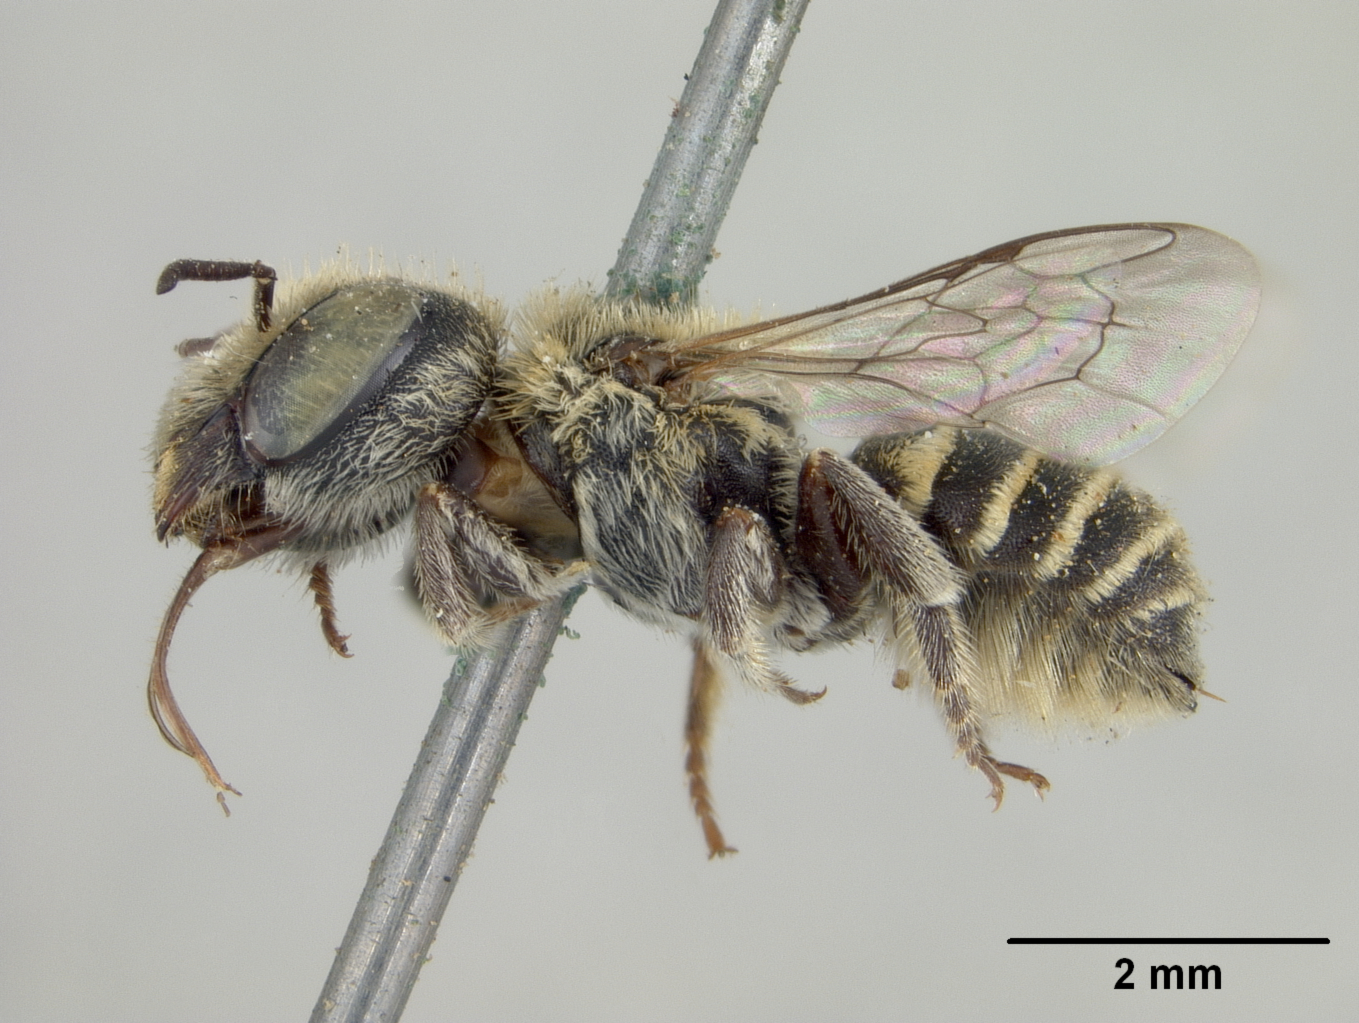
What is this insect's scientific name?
Chalicodoma californica
